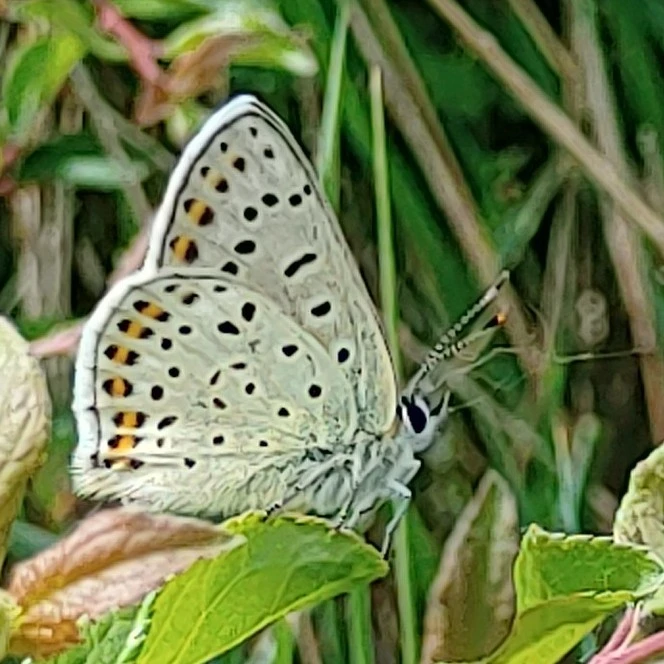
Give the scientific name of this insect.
Lycaena tityrus (also Loweia tityrus)
